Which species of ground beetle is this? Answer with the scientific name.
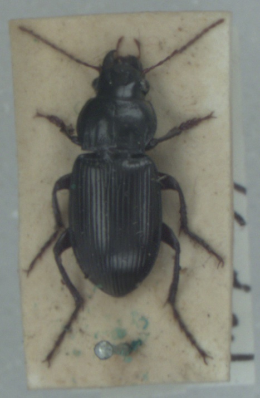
Amara aulica
